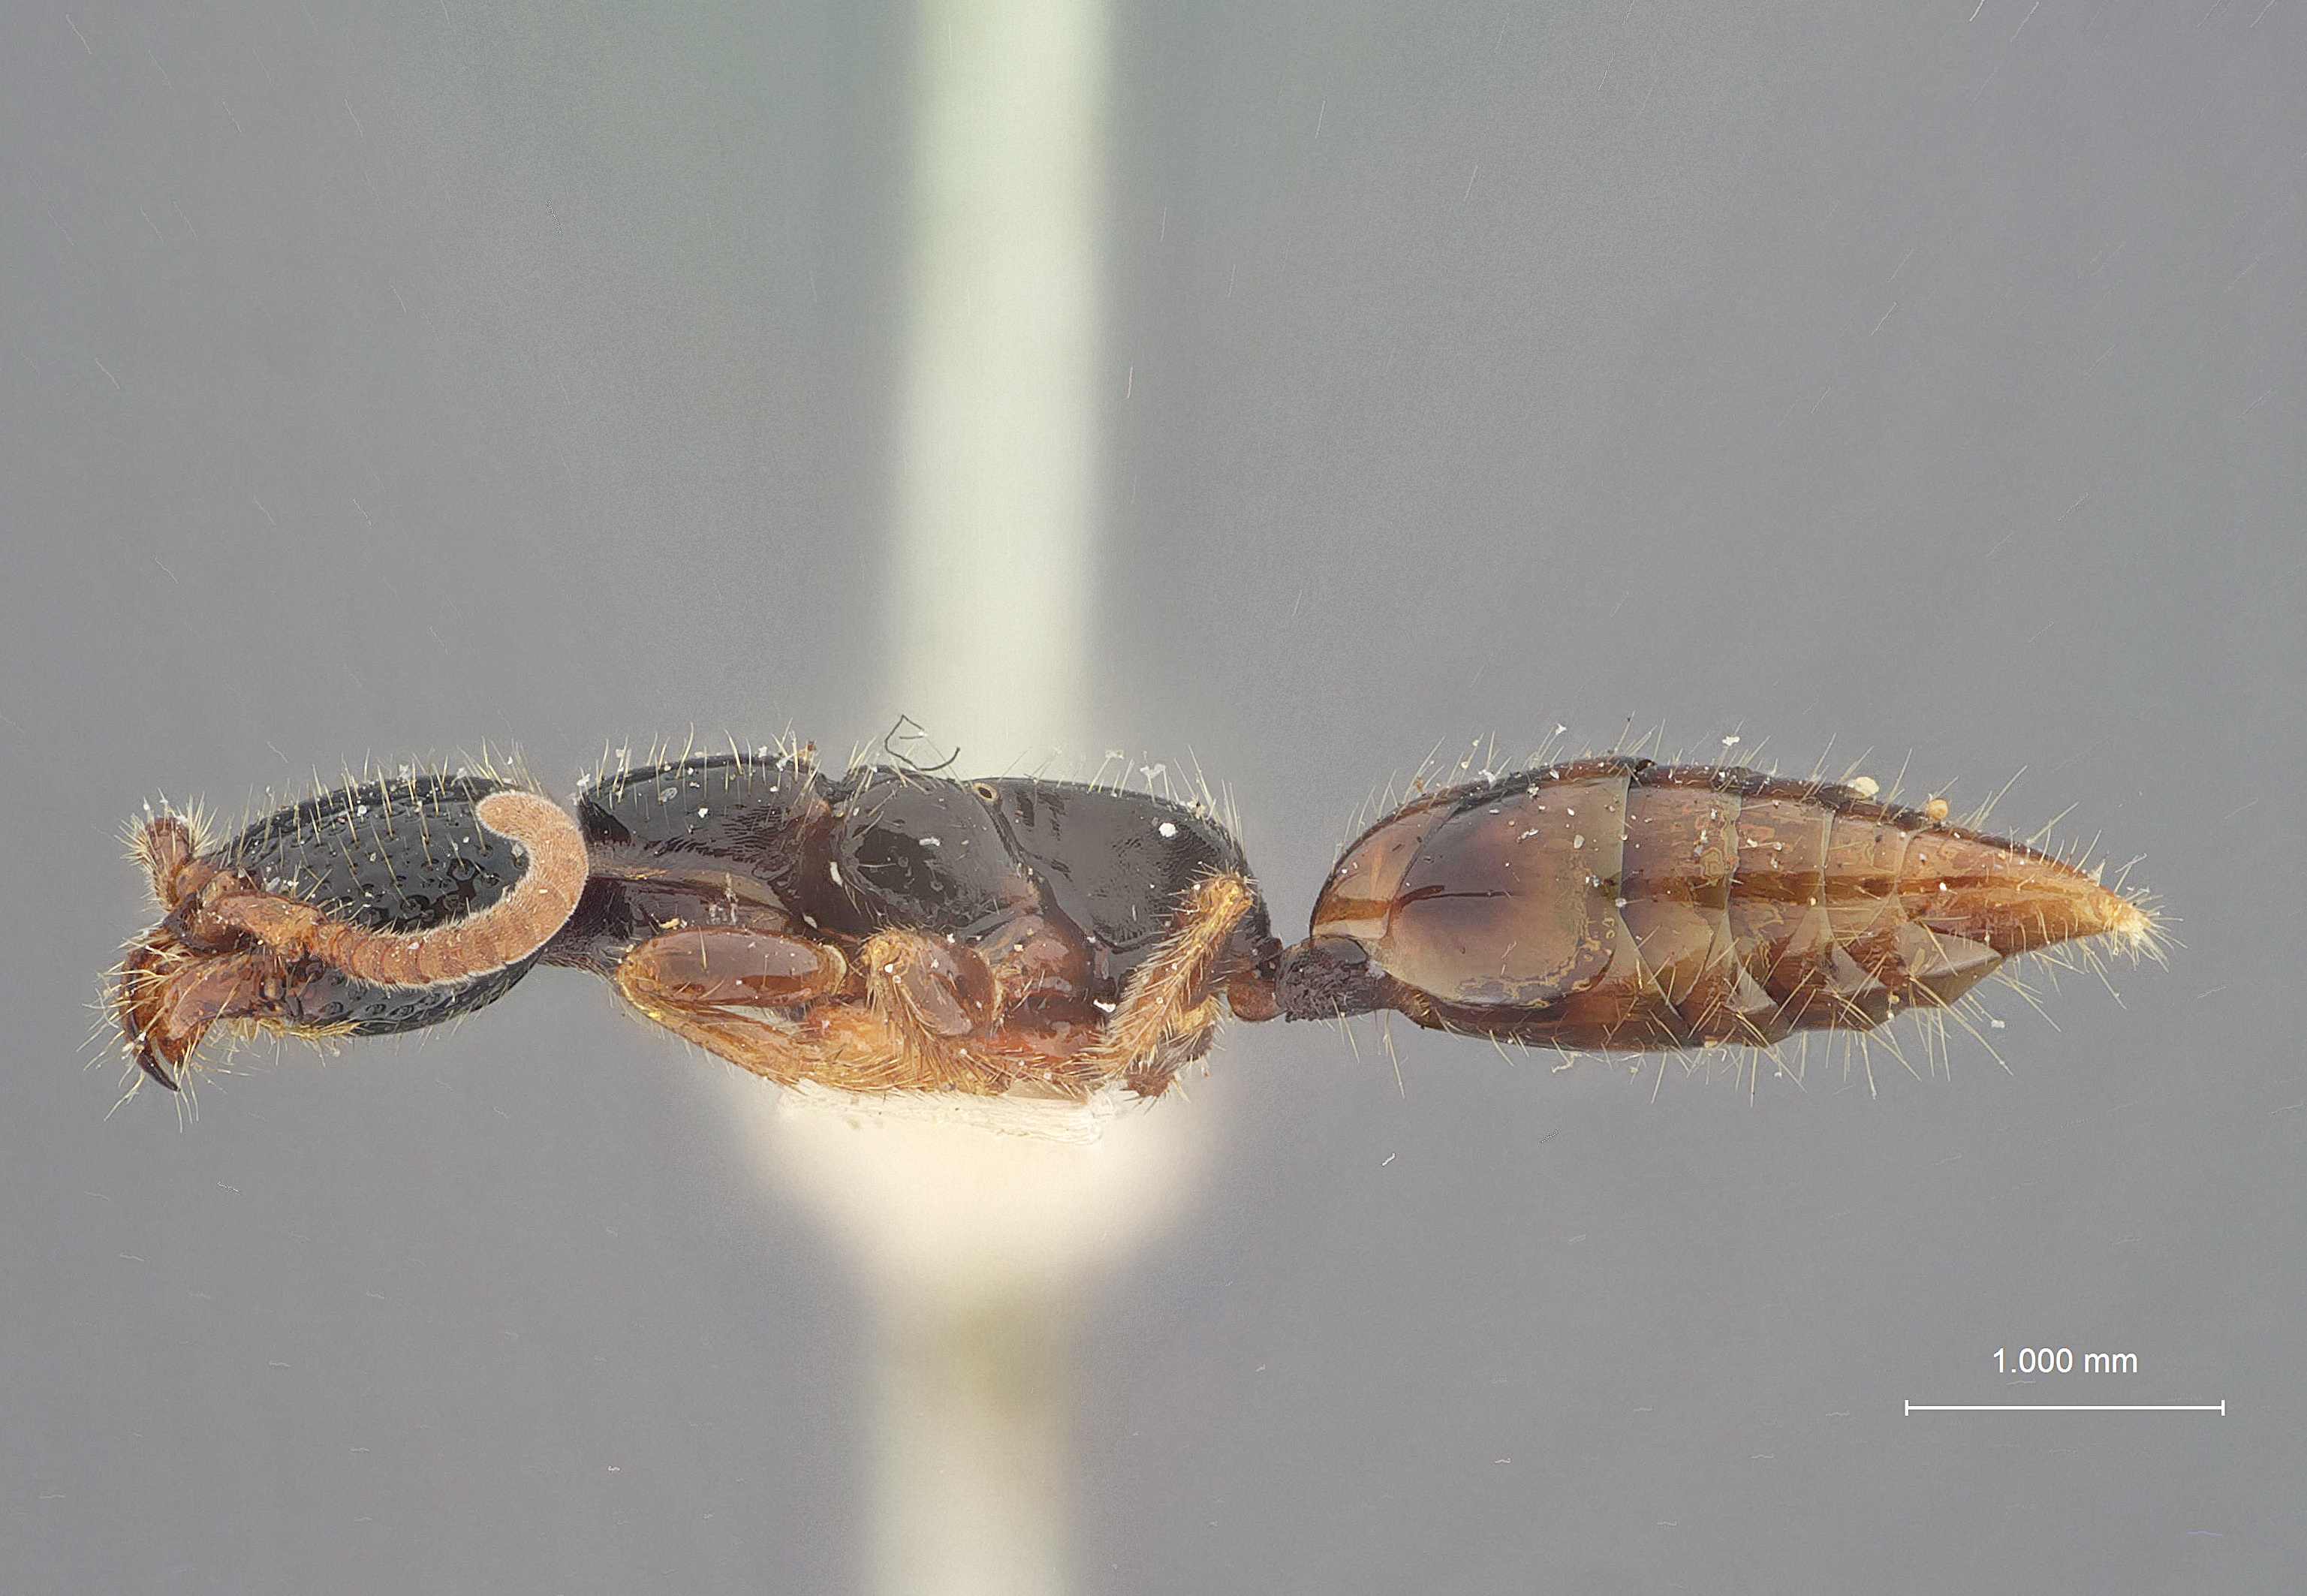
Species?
Pristocera puncticeps
